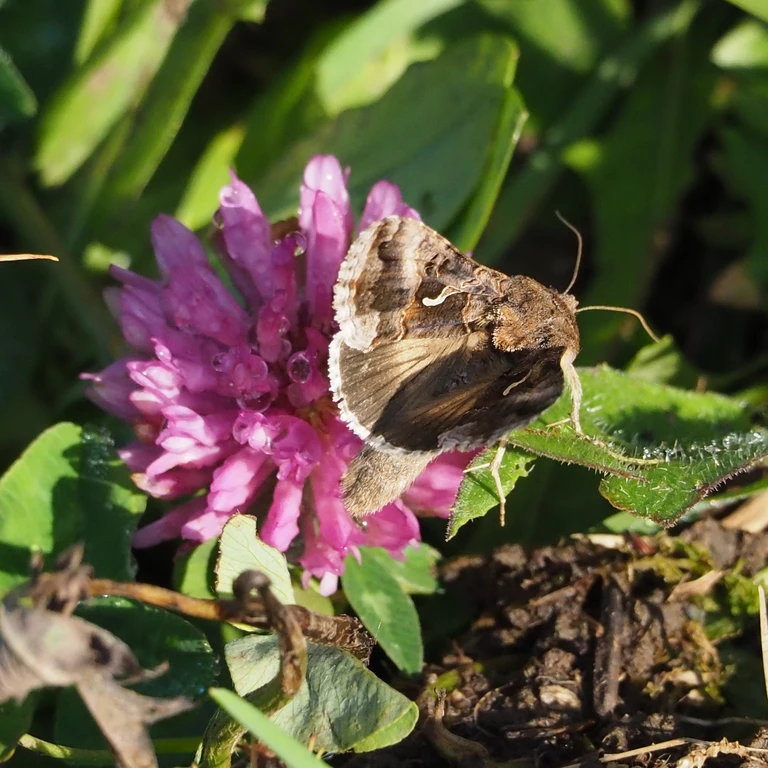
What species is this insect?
Autographa gamma
